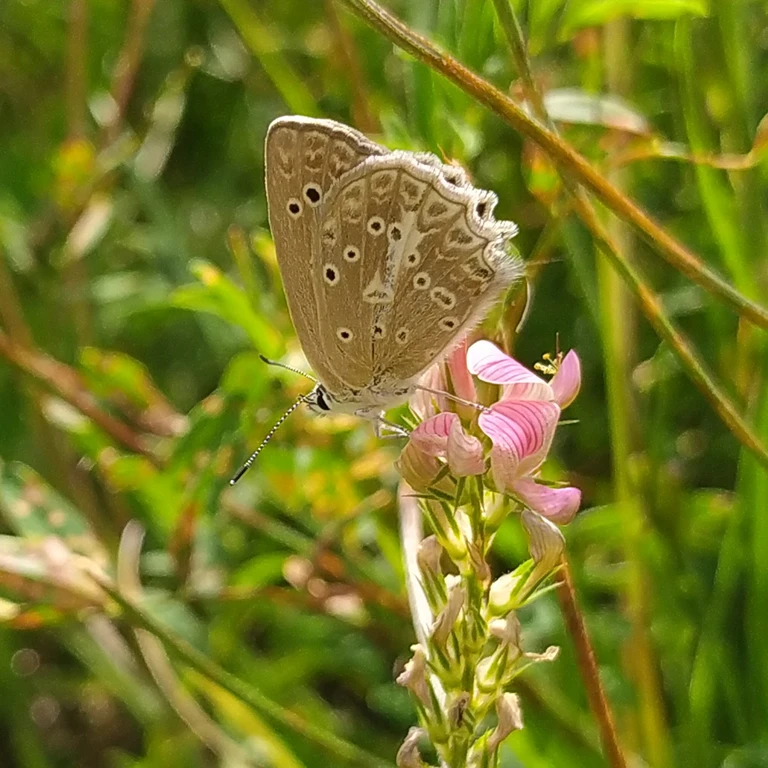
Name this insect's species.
Polyommatus daphnis
